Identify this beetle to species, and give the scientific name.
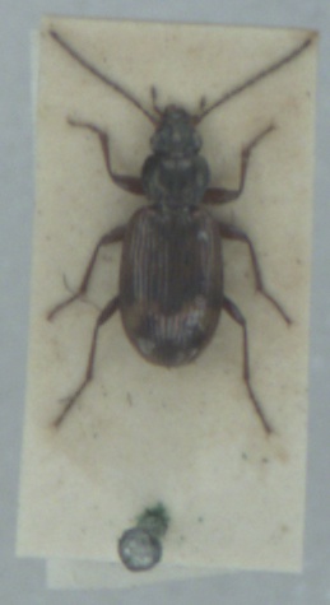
Bembidion dentellum
